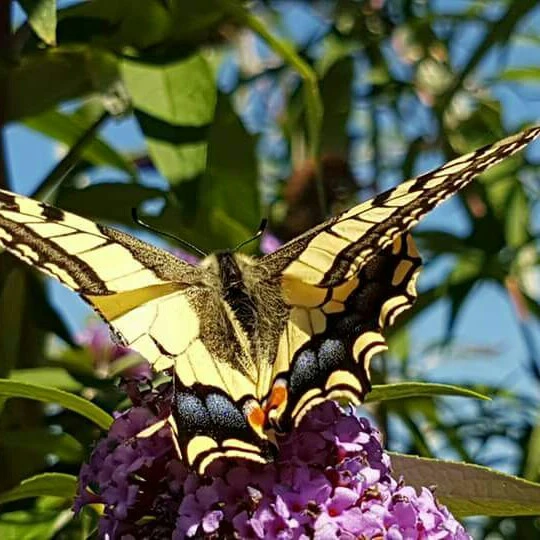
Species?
Papilio machaon
